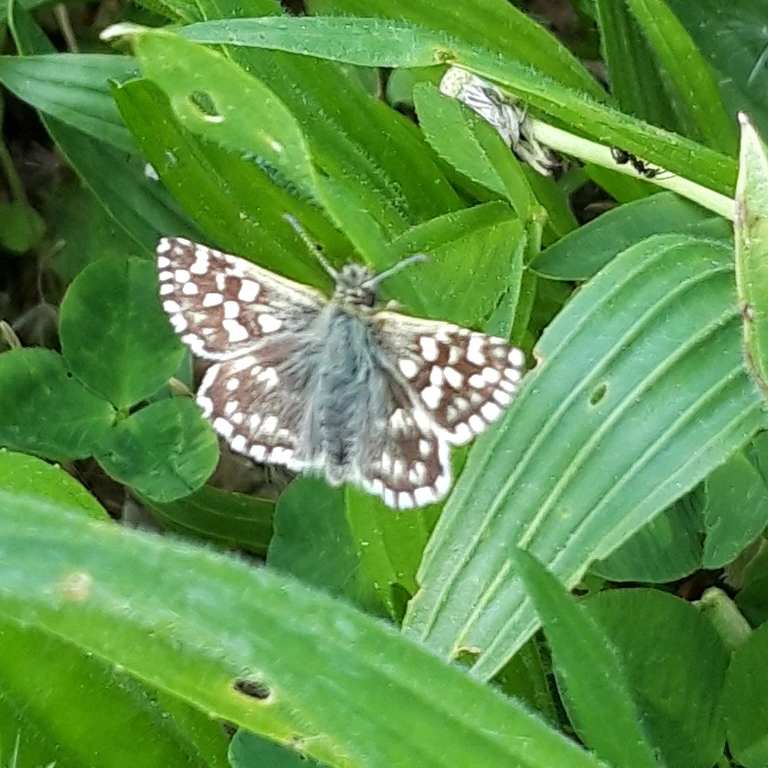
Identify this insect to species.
Pyrgus malvae
